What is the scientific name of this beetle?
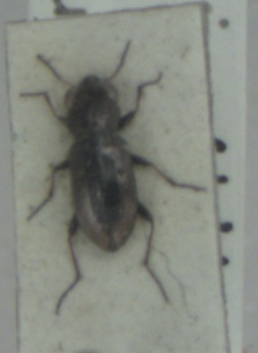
Notiophilus biguttatus
